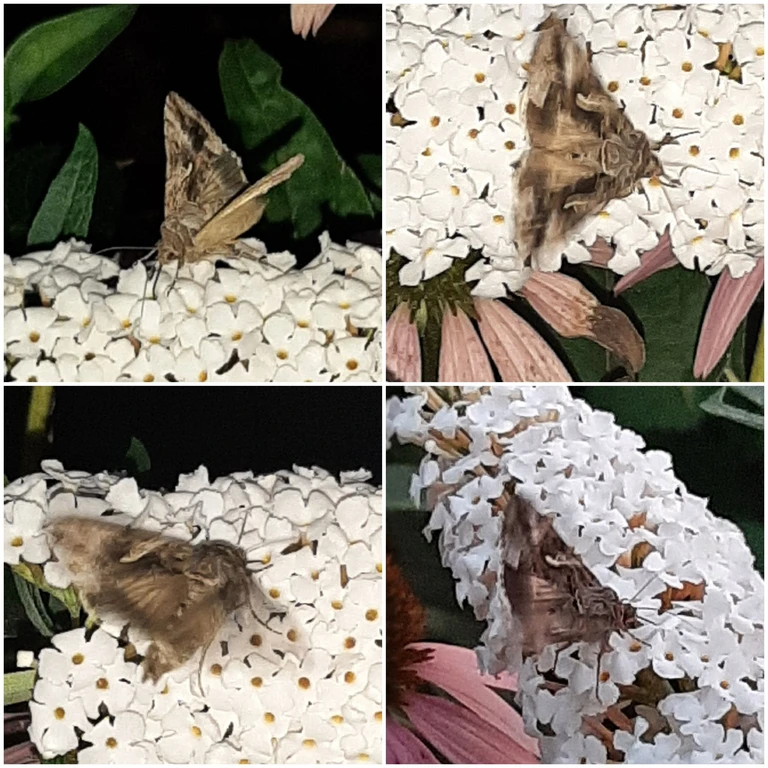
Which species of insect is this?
Autographa gamma
